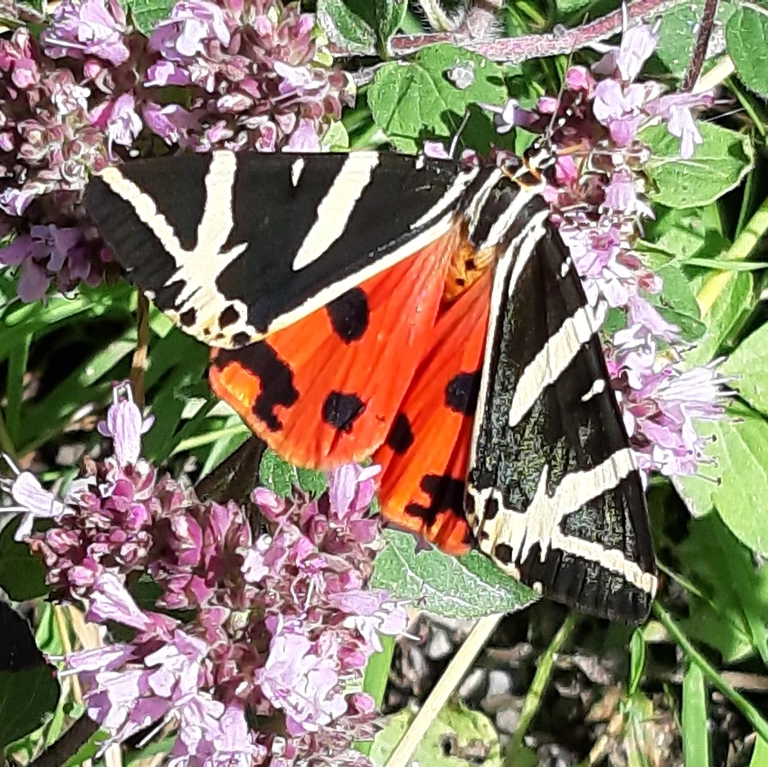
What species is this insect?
Euplagia quadripunctaria
